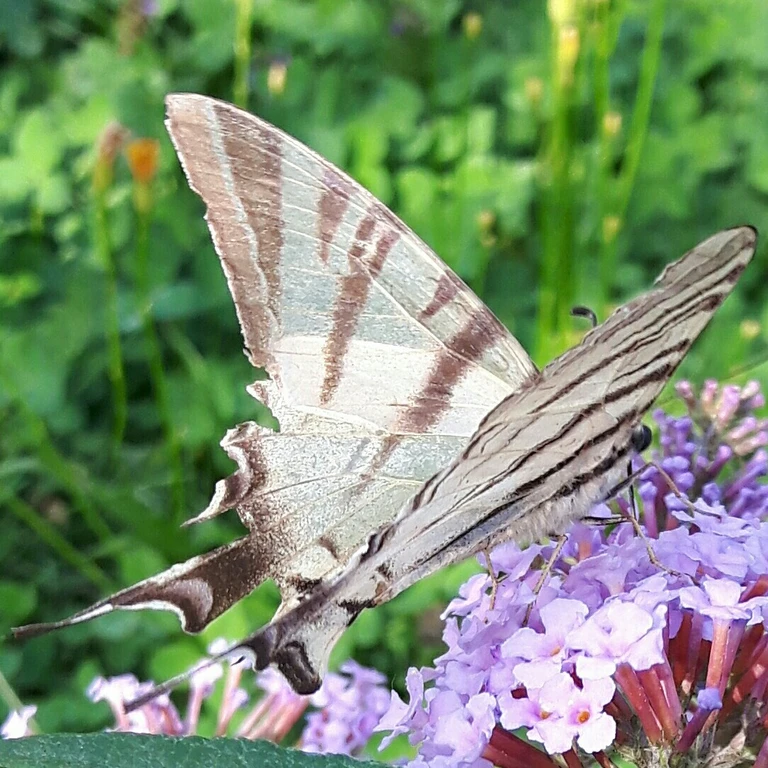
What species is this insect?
Iphiclides podalirius
